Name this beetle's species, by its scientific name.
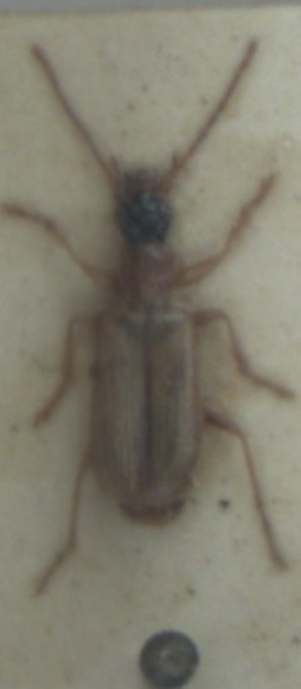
Demetrias atricapillus
